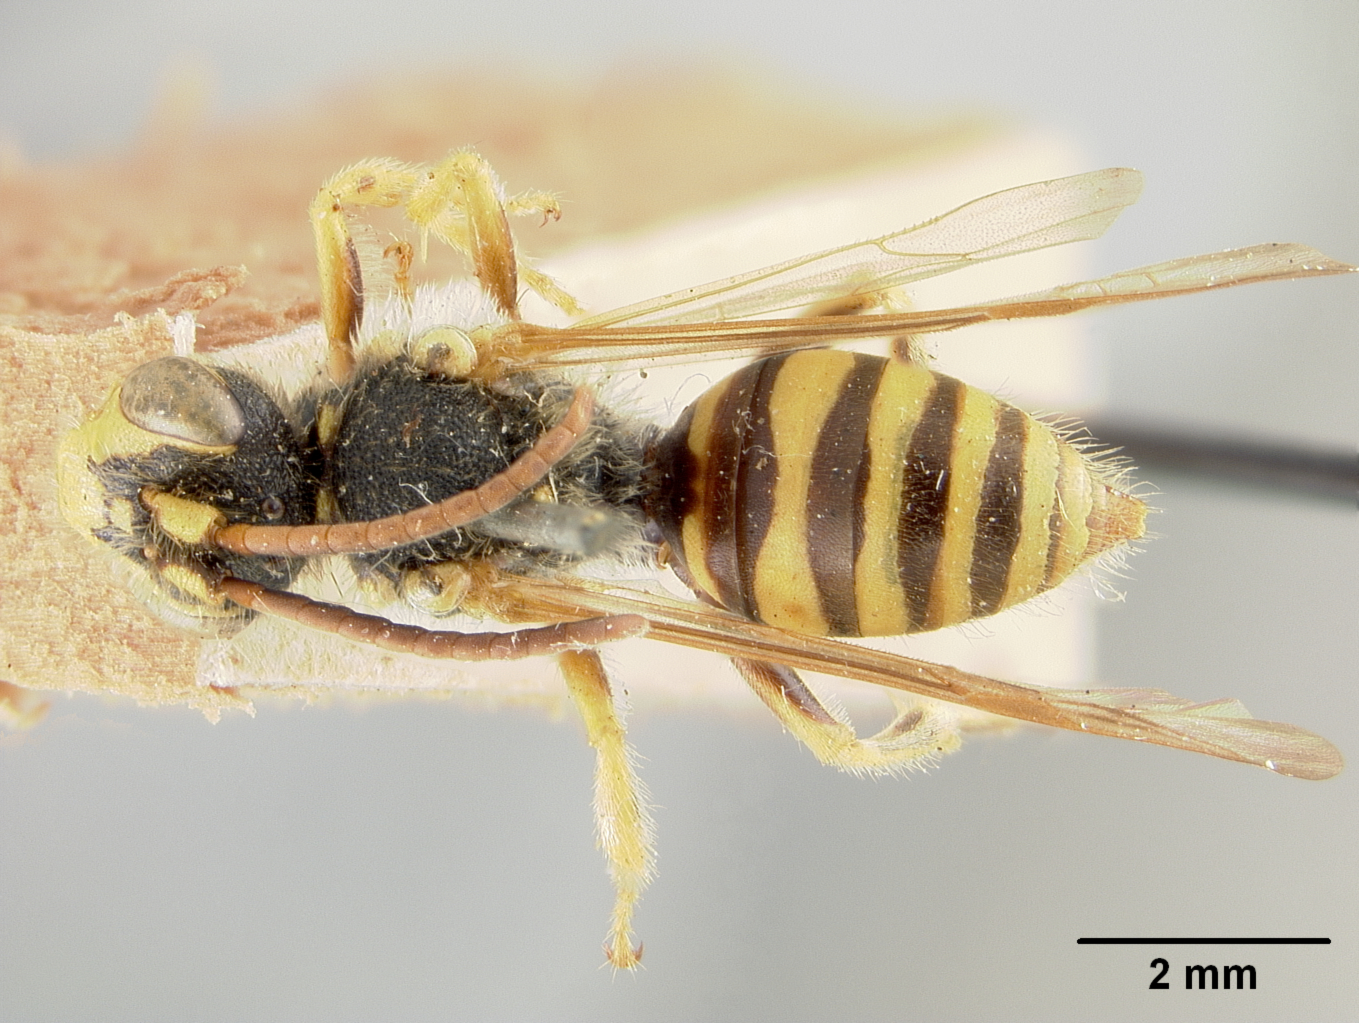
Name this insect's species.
Nomada subrutila
